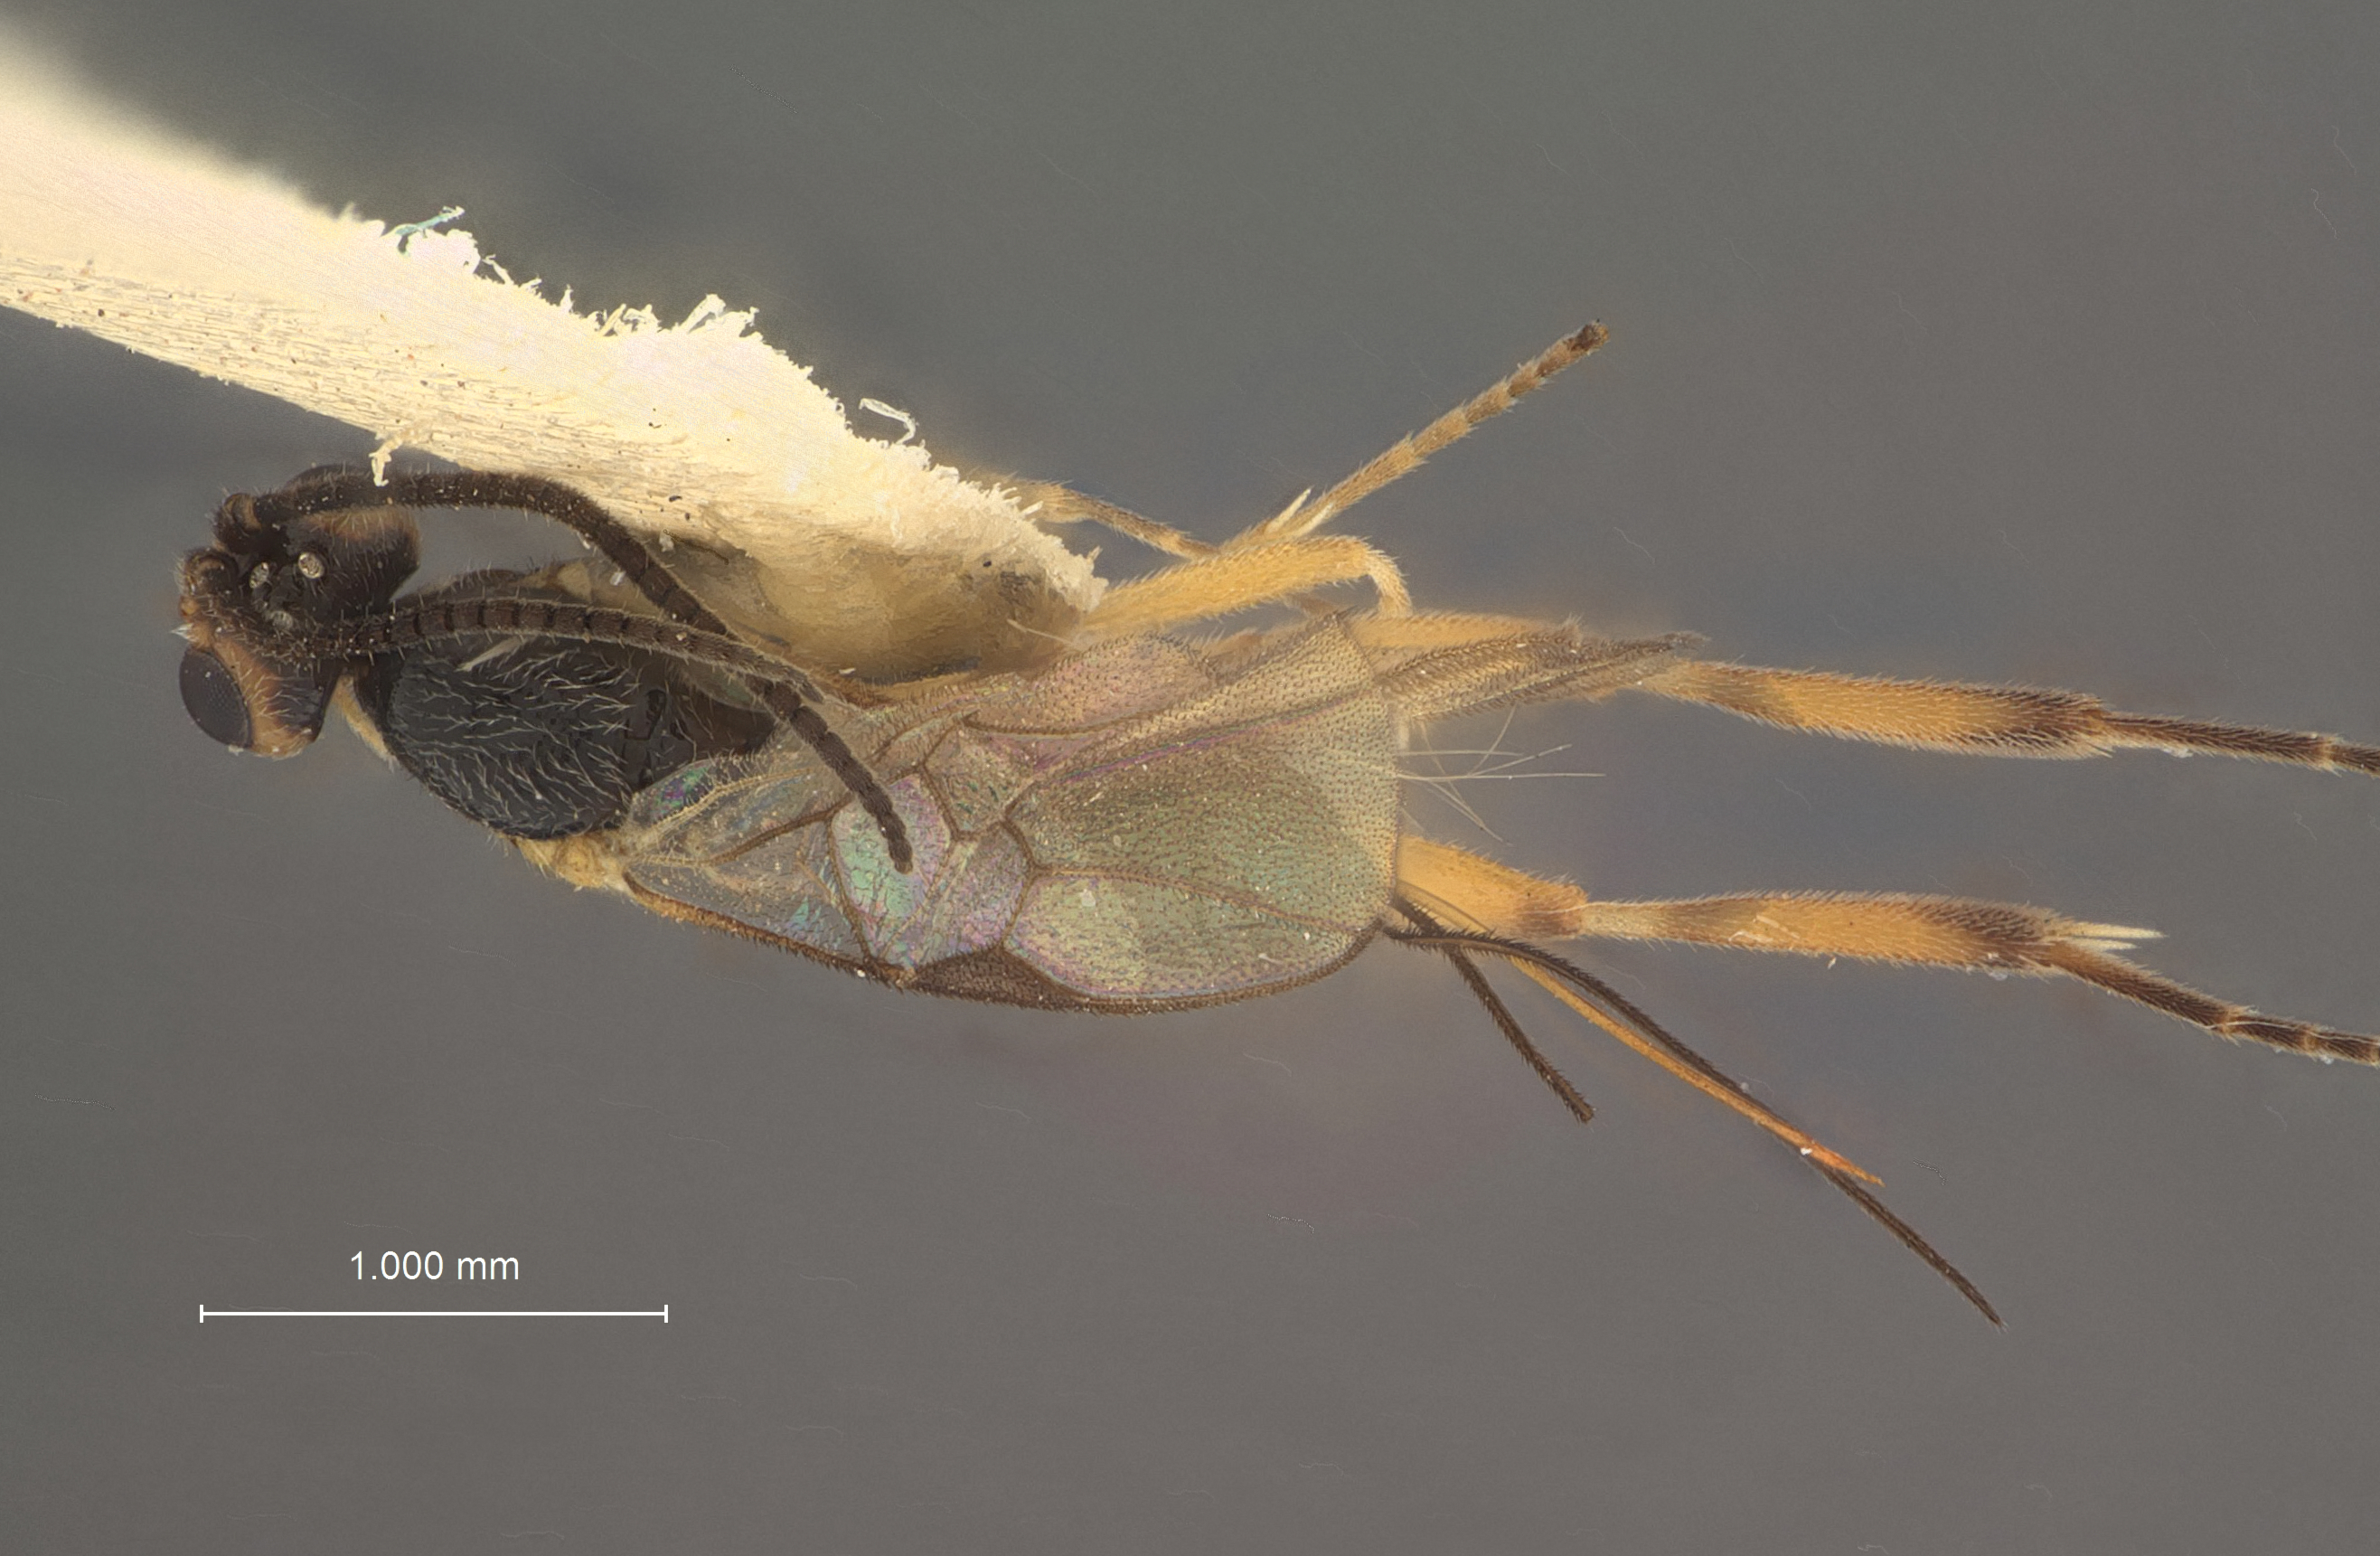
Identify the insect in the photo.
Orgilus discrepans
